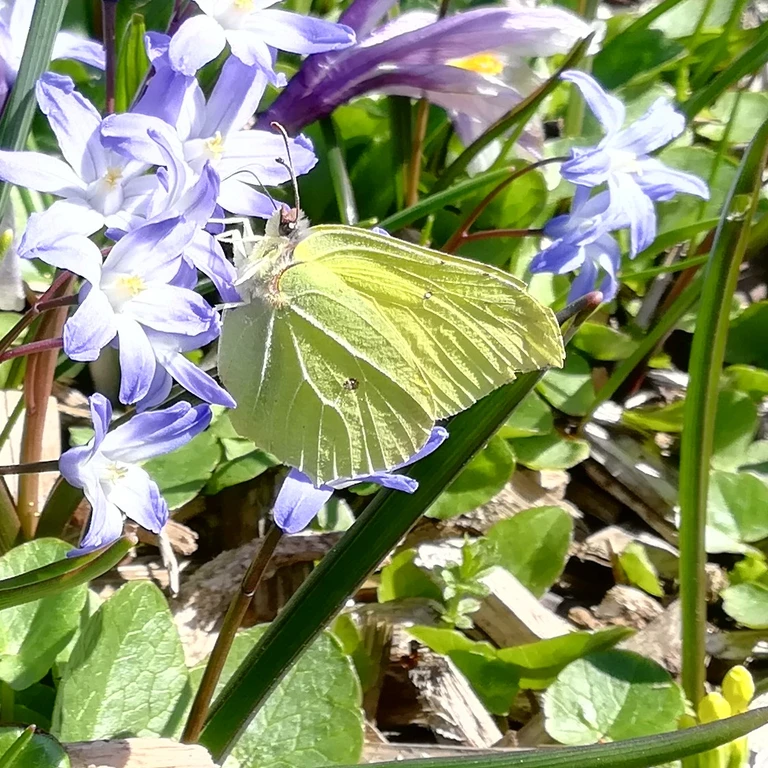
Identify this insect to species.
Gonepteryx rhamni
